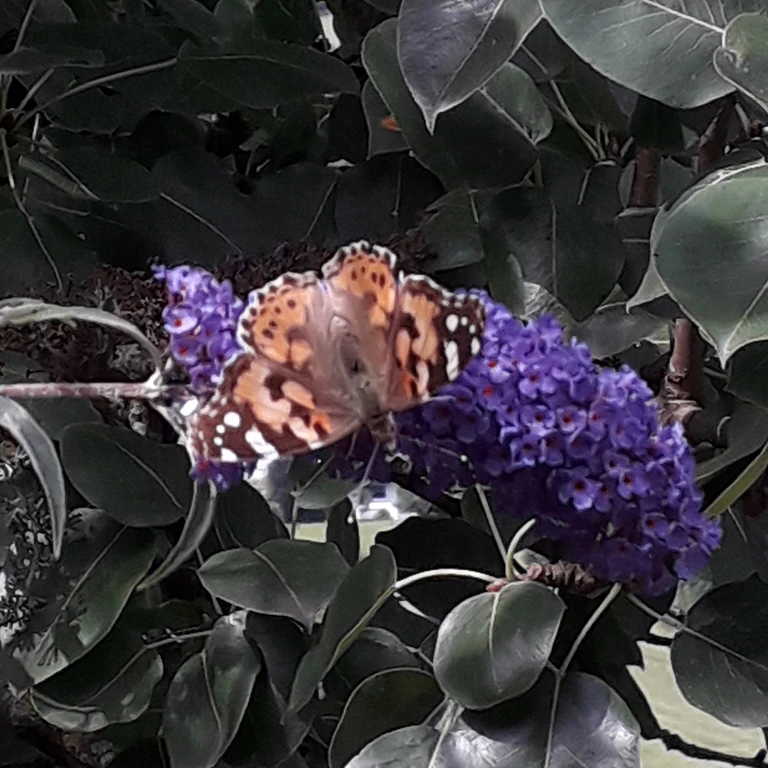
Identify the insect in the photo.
Vanessa cardui
